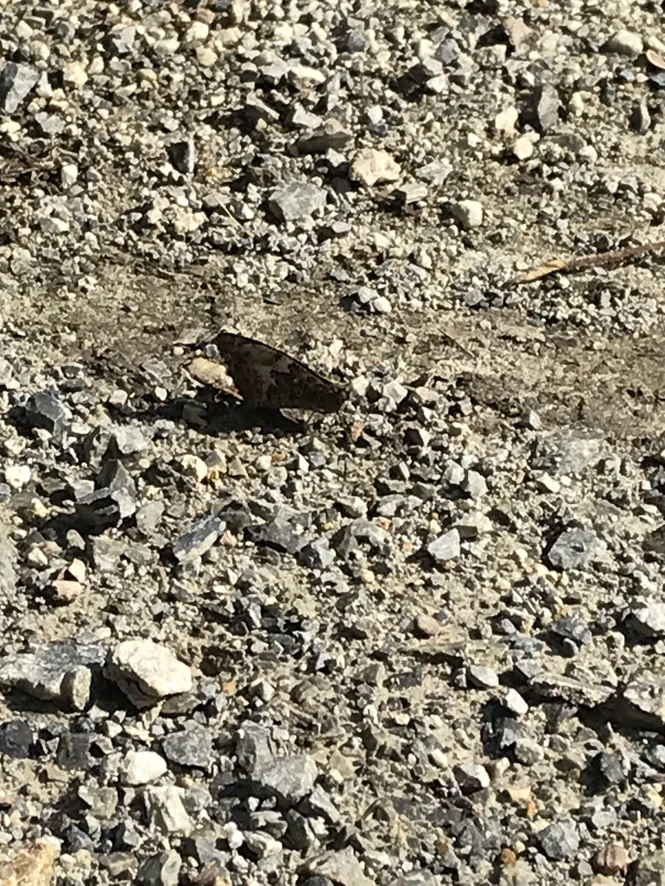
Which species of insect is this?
Hipparchia semele
